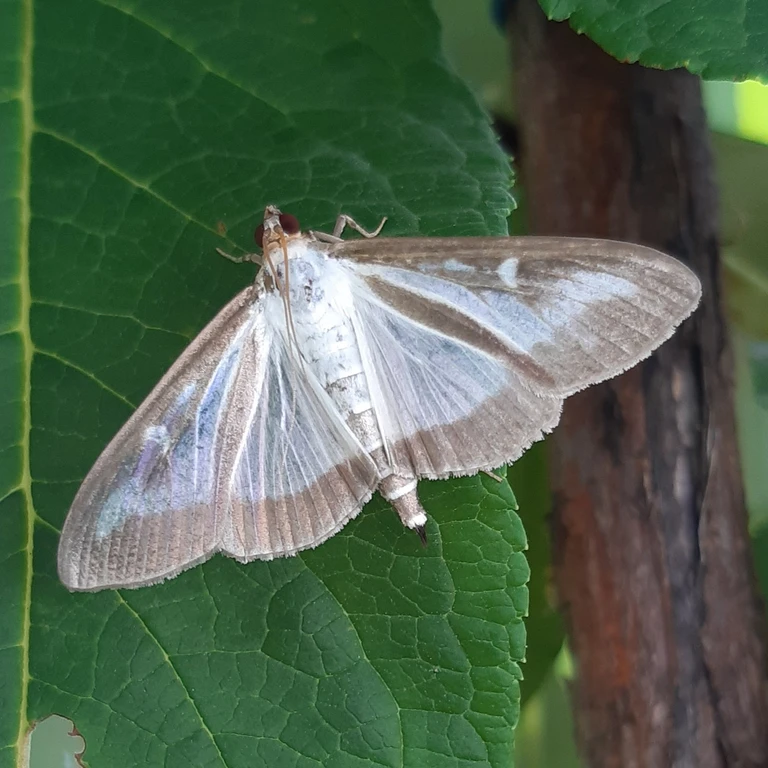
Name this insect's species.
Cydalima perspectalis
